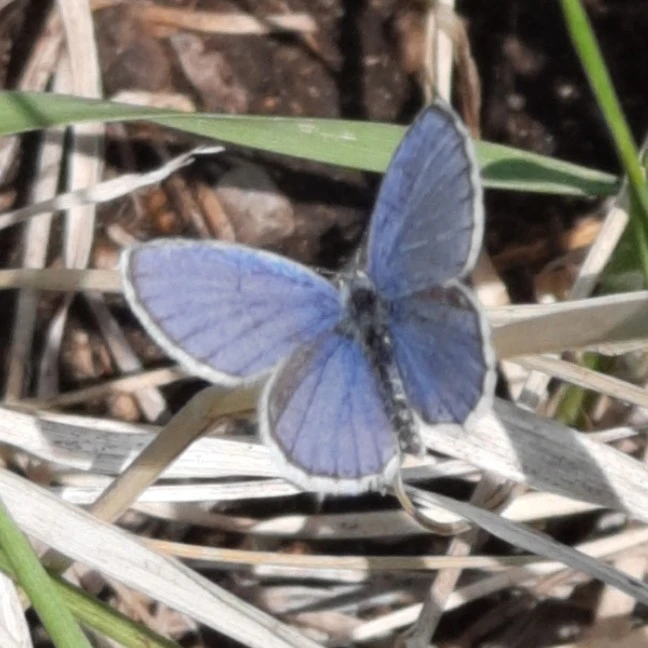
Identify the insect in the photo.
Cupido argiades (also Elkalyce argiades)
